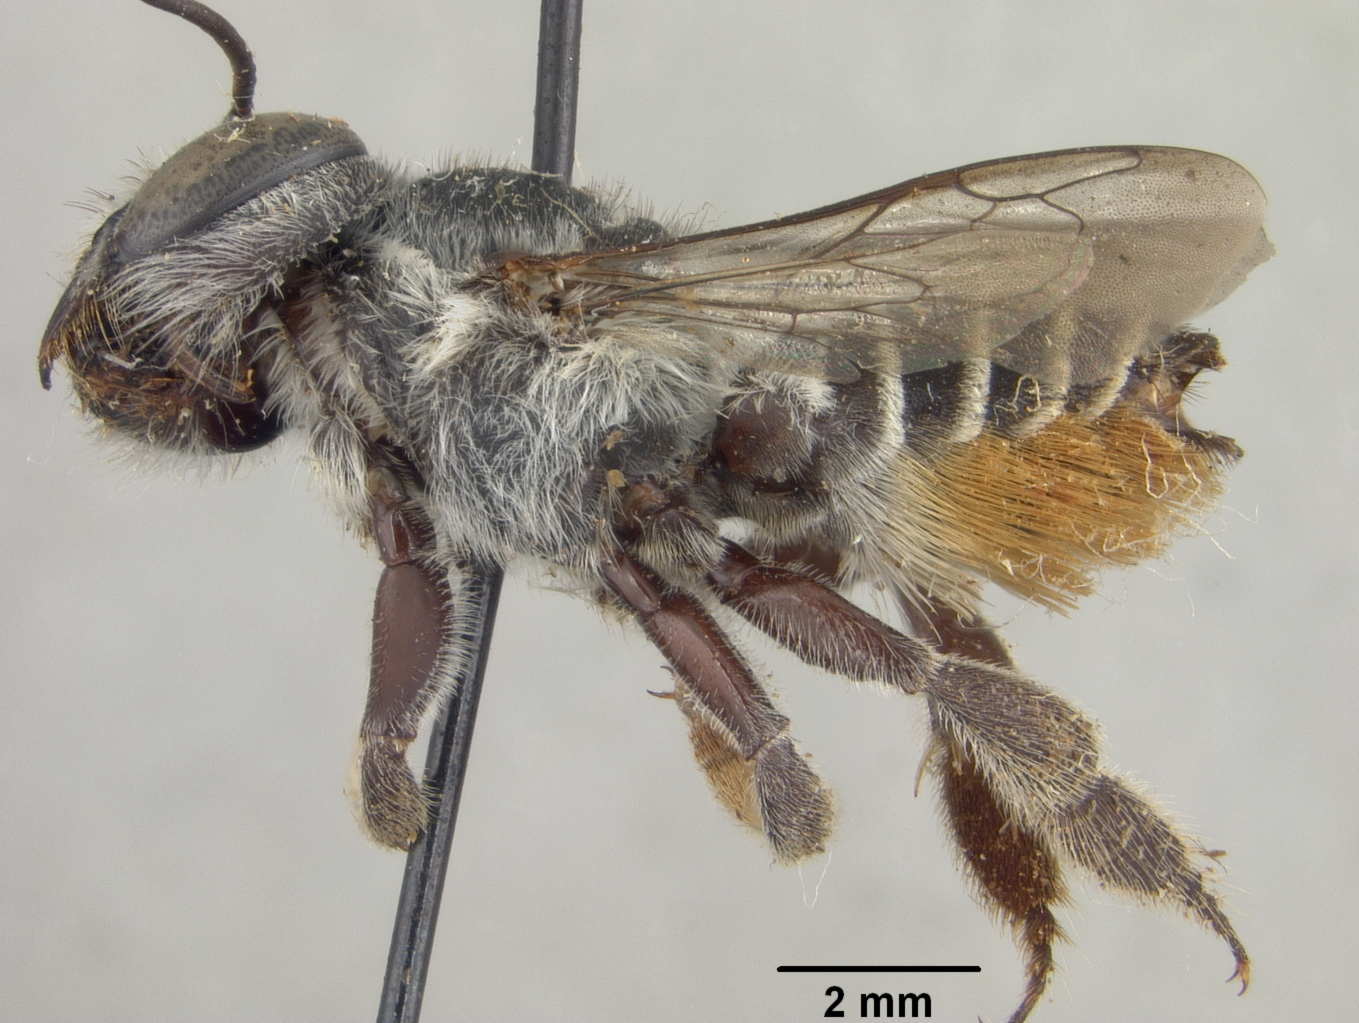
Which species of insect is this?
Megachile hoffmannseggiae
